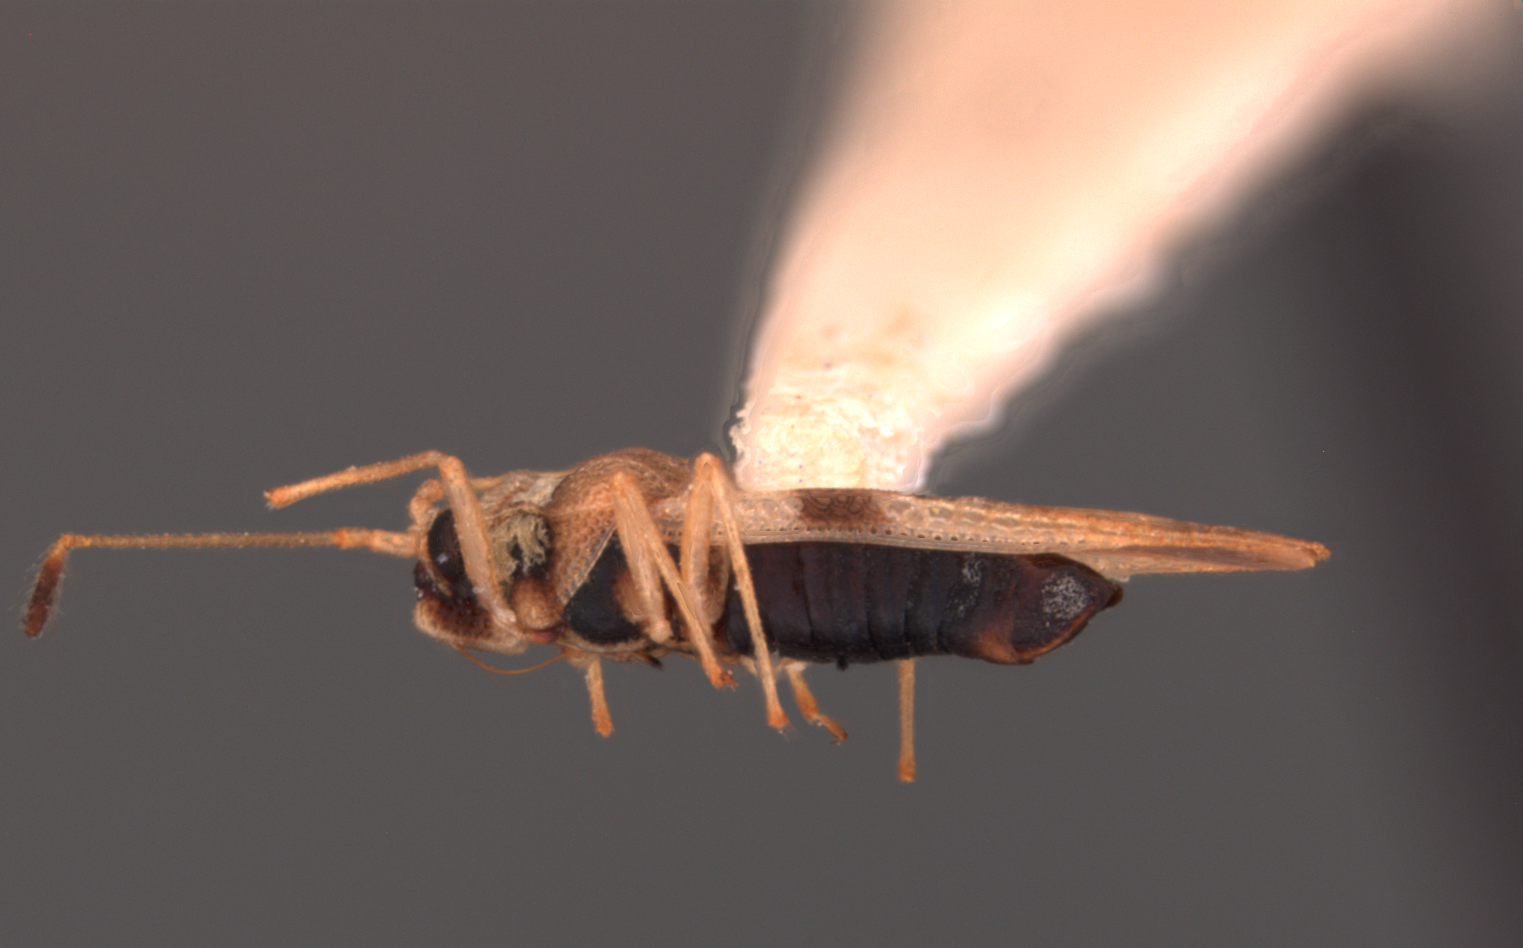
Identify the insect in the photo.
Tingis gamboana
